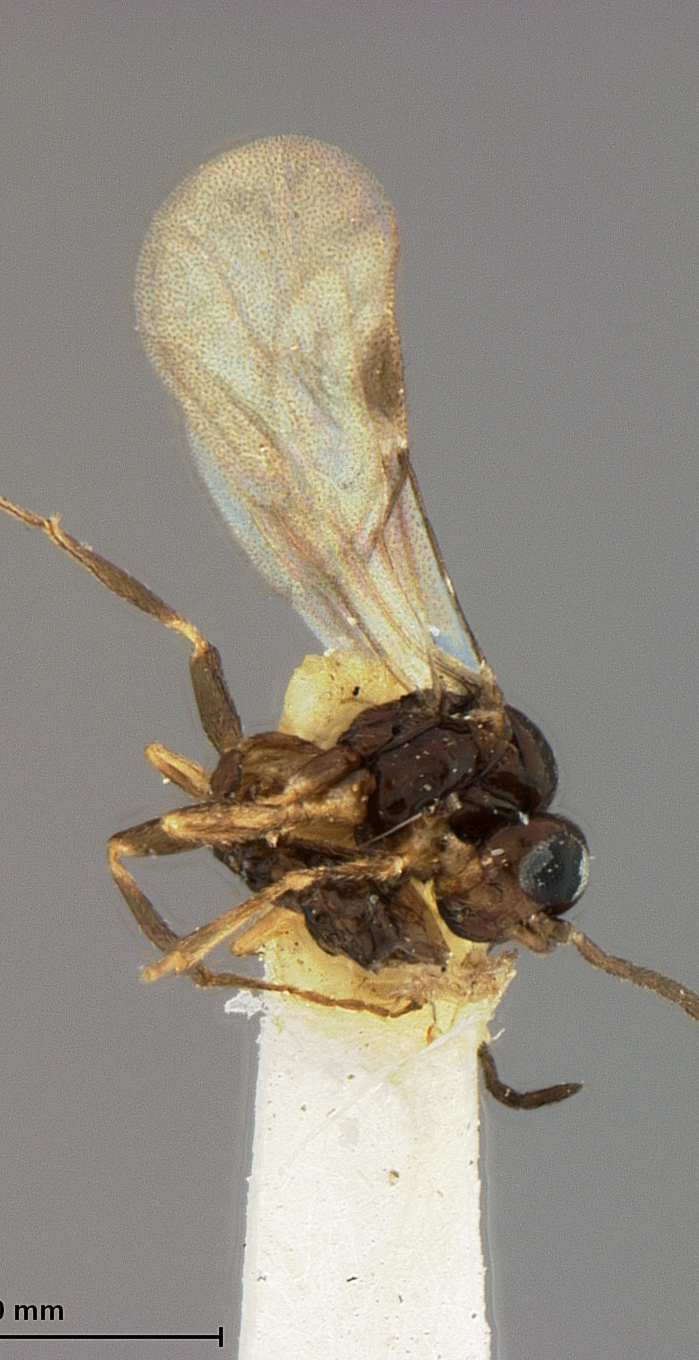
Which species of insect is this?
Trioxys eragrastaphis
